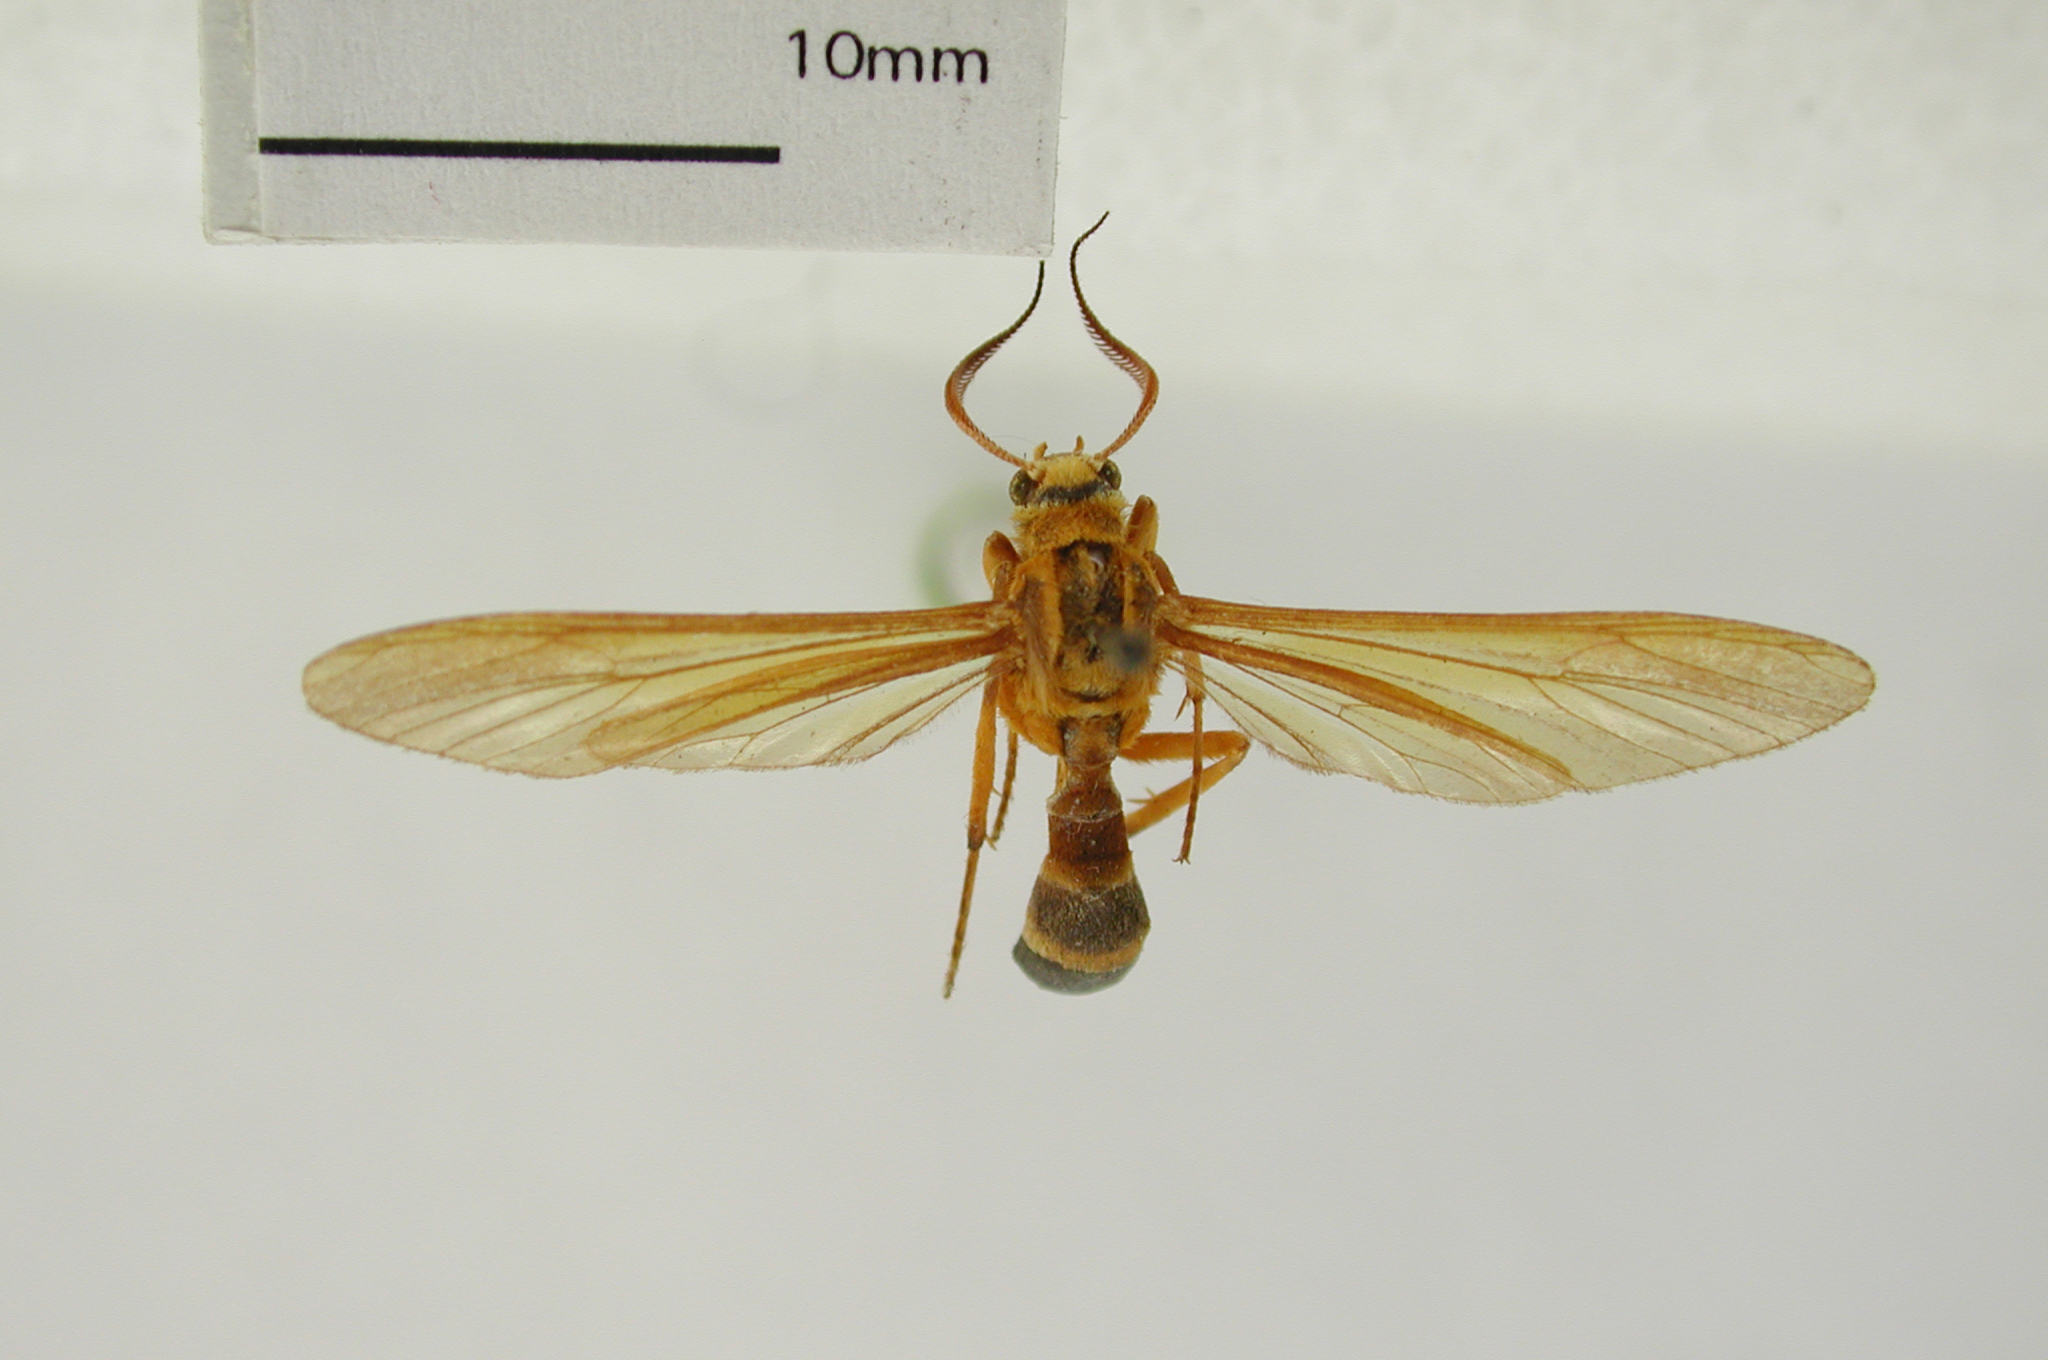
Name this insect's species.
Pseudosphex caurensis
